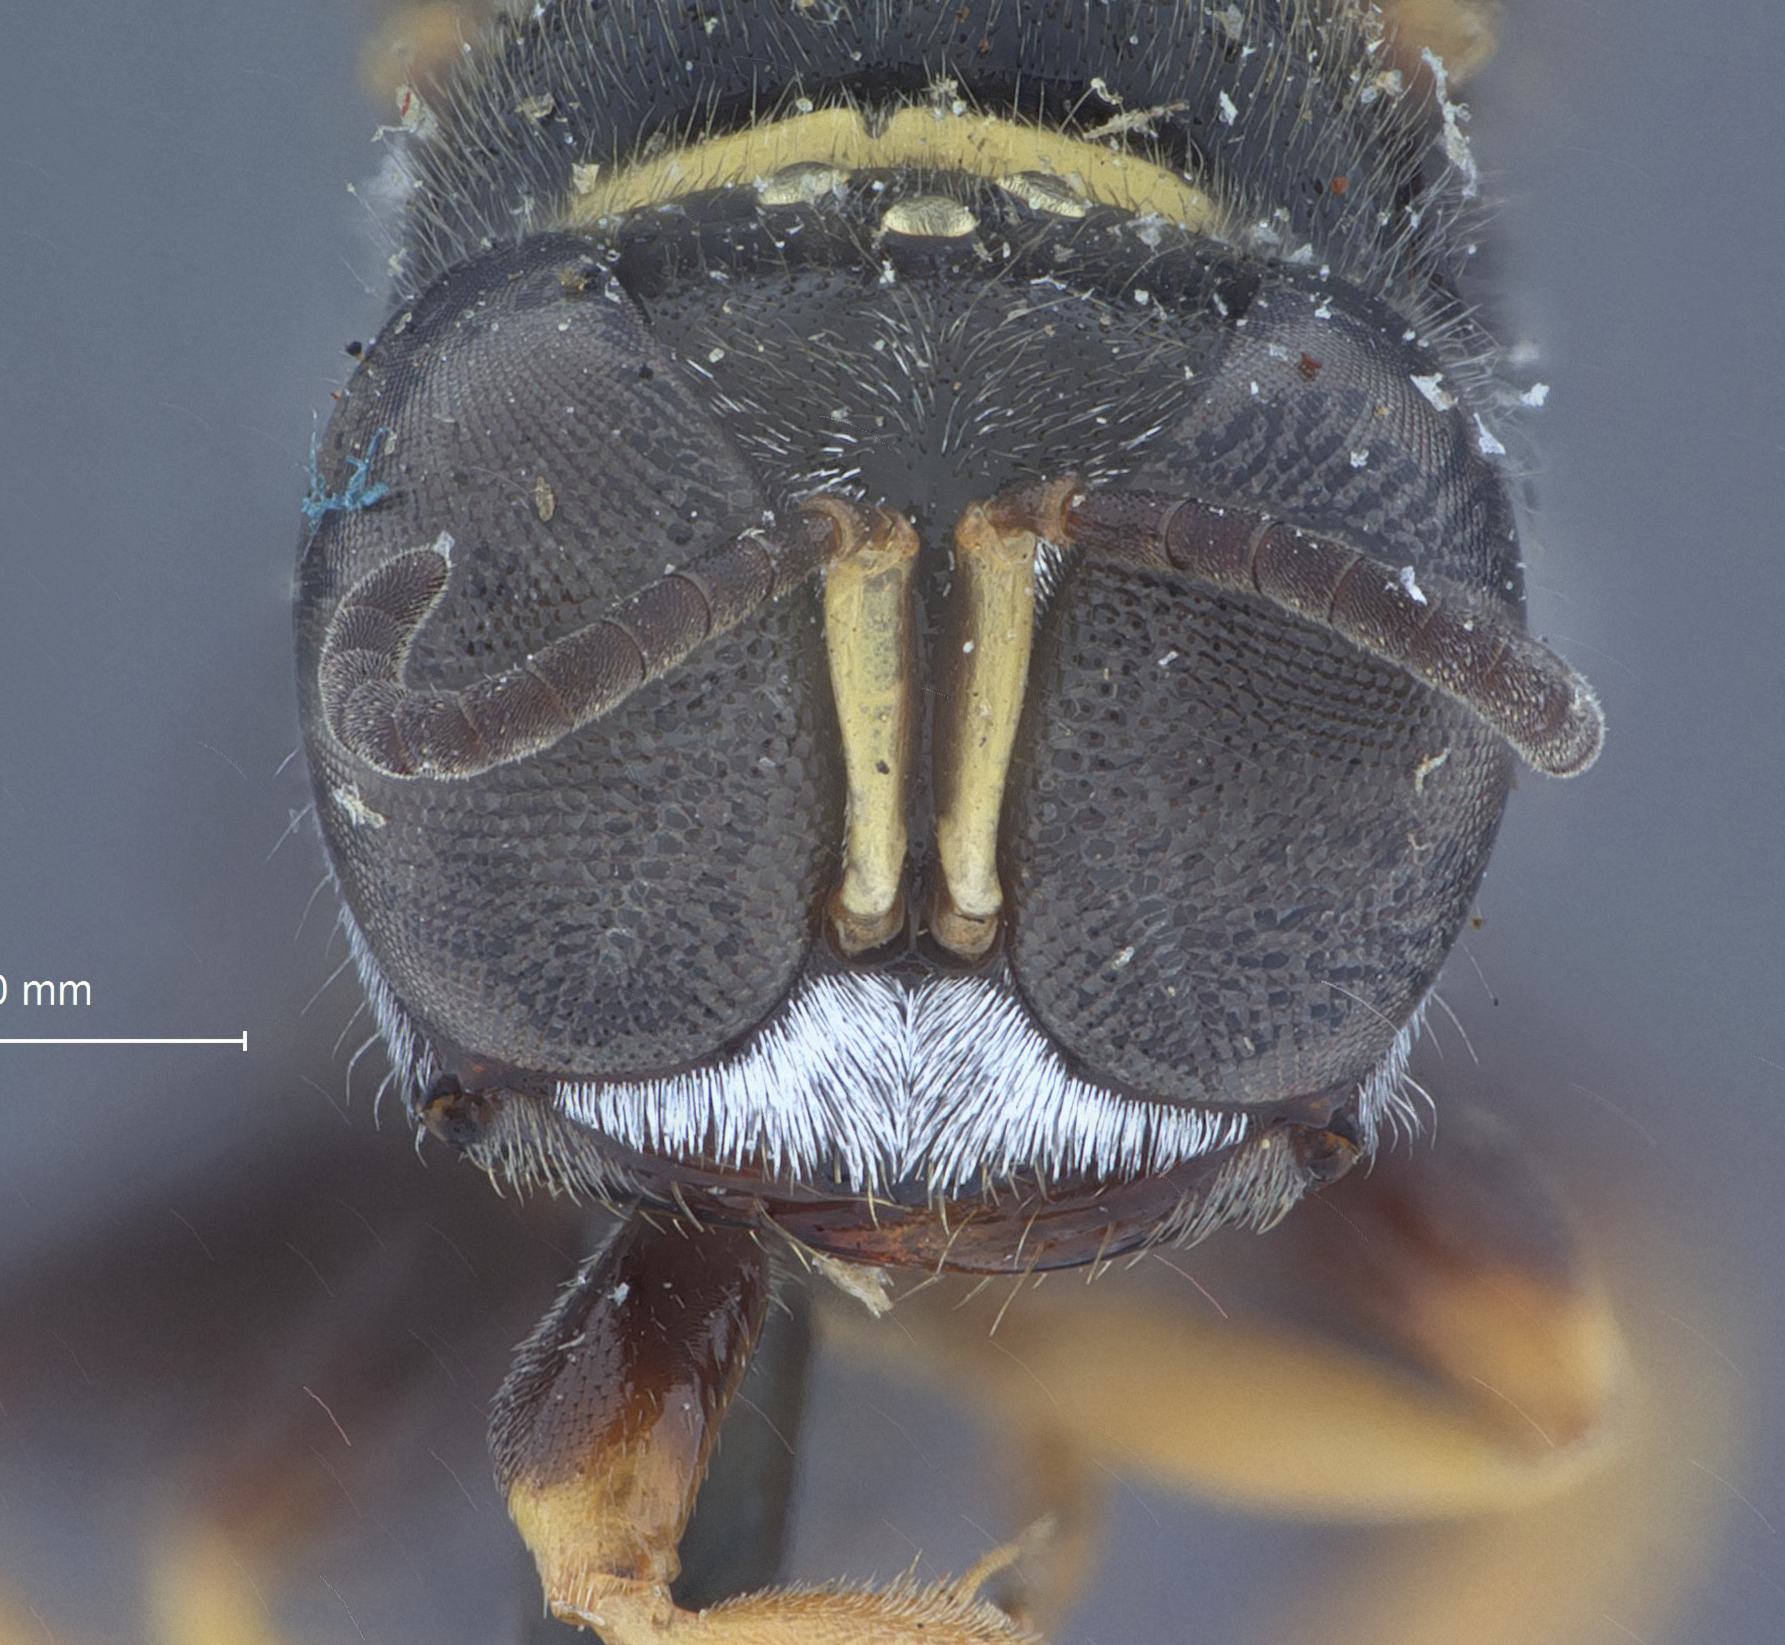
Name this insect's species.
Crabro tridentata
